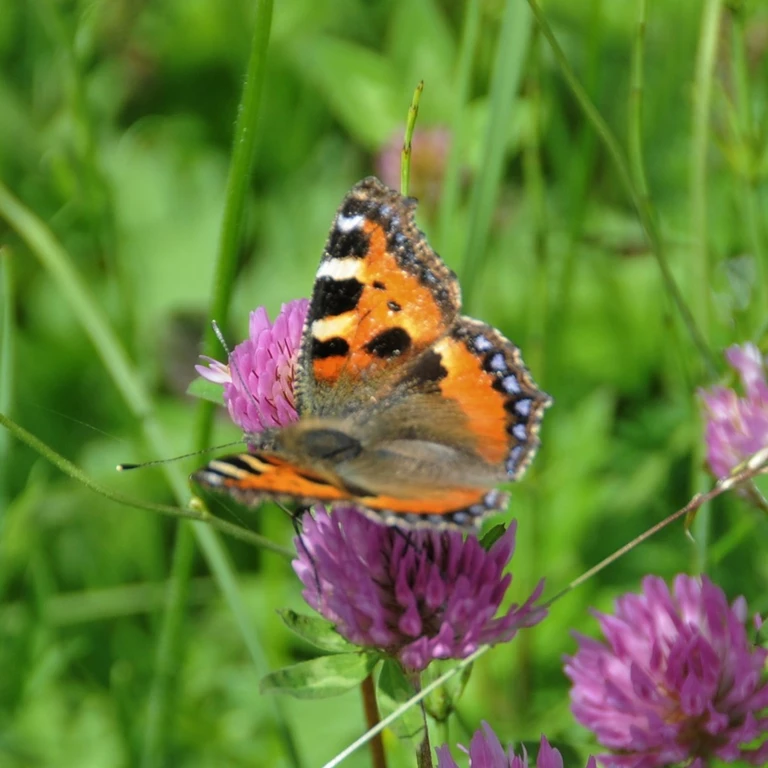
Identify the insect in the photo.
Aglais urticae
